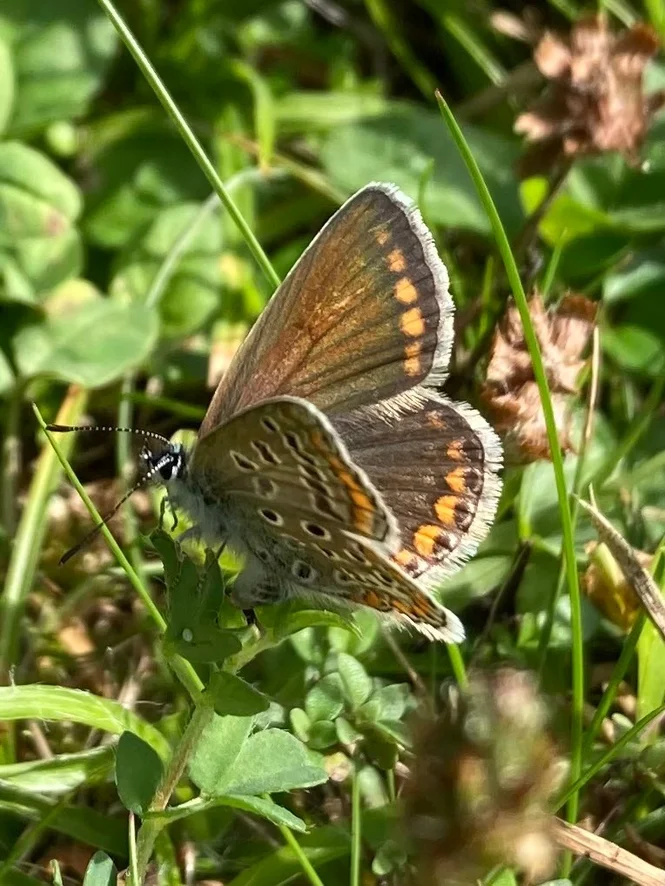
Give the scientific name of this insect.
Polyommatus icarus
